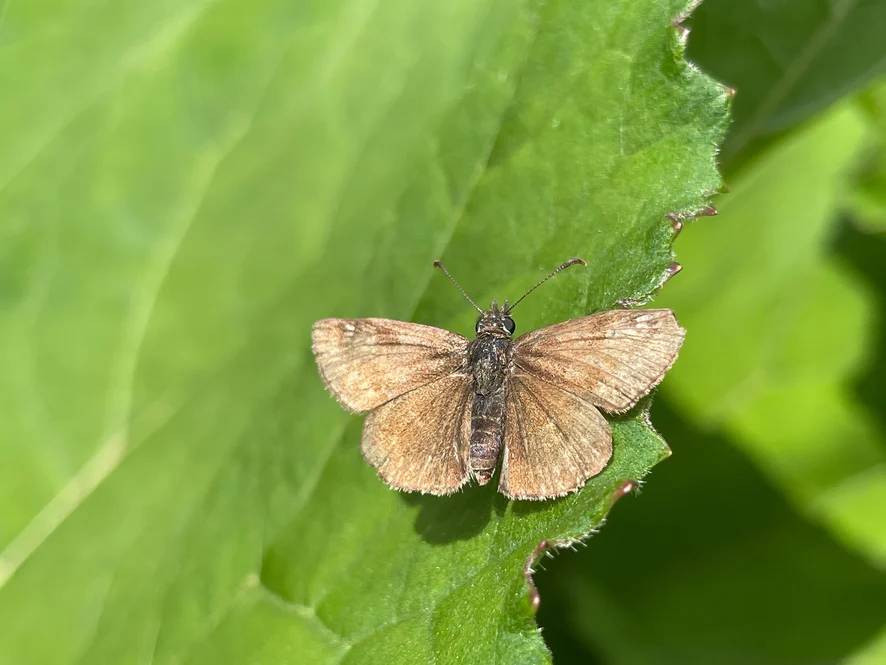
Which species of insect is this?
Erynnis tages
